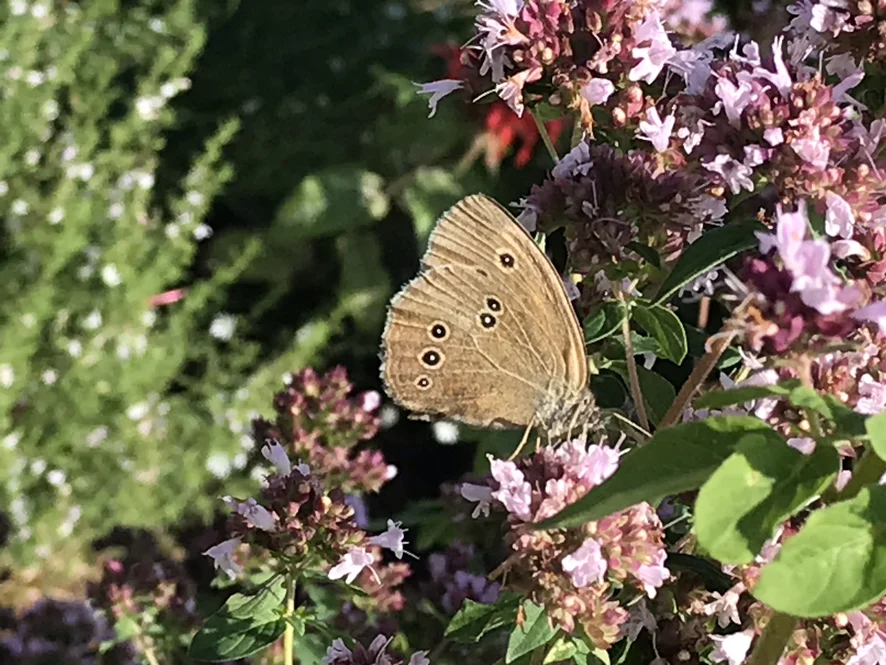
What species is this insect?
Aphantopus hyperantus
